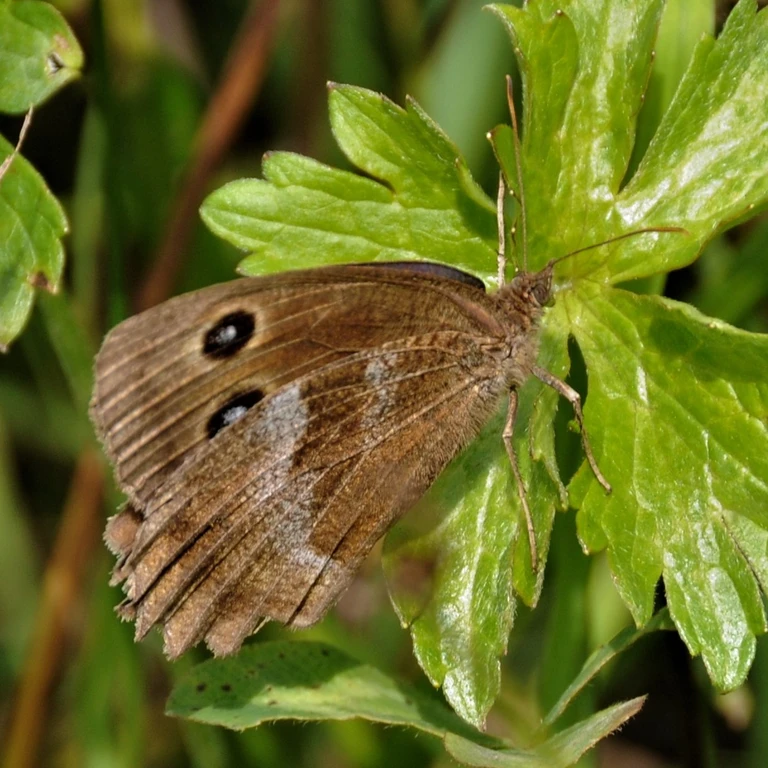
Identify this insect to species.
Minois dryas
